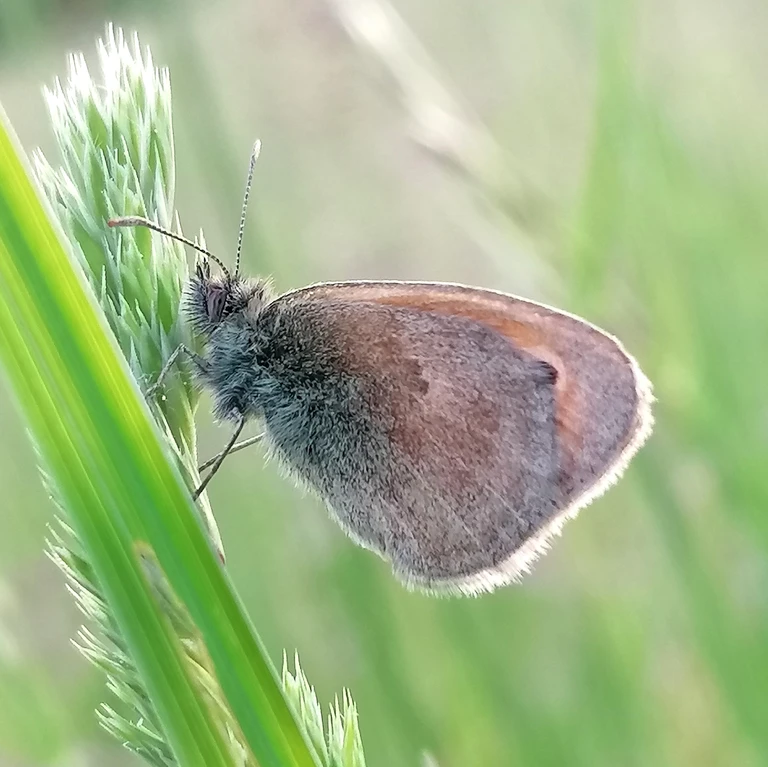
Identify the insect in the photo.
Coenonympha pamphilus
